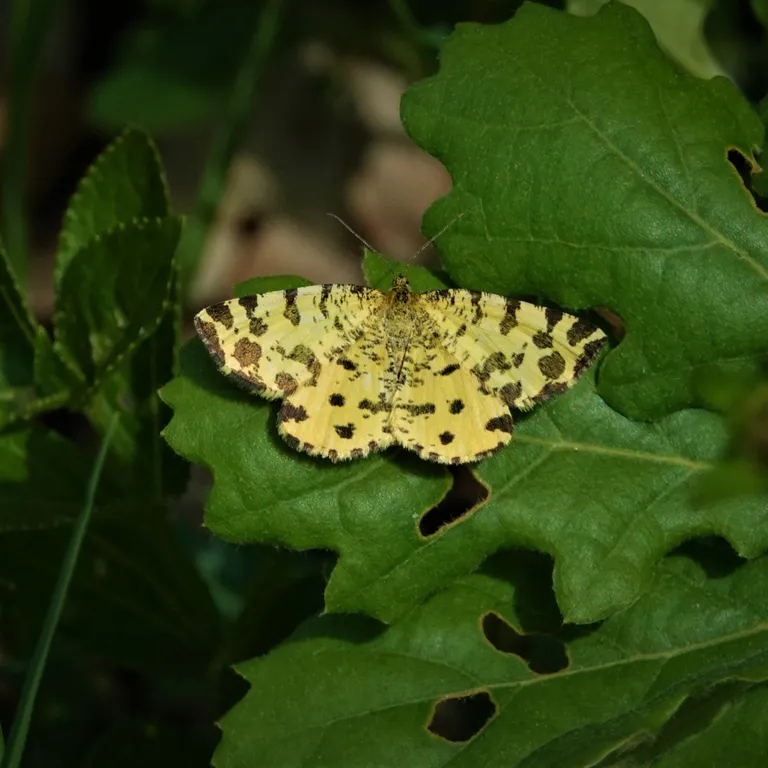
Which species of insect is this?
Pseudopanthera macularia
